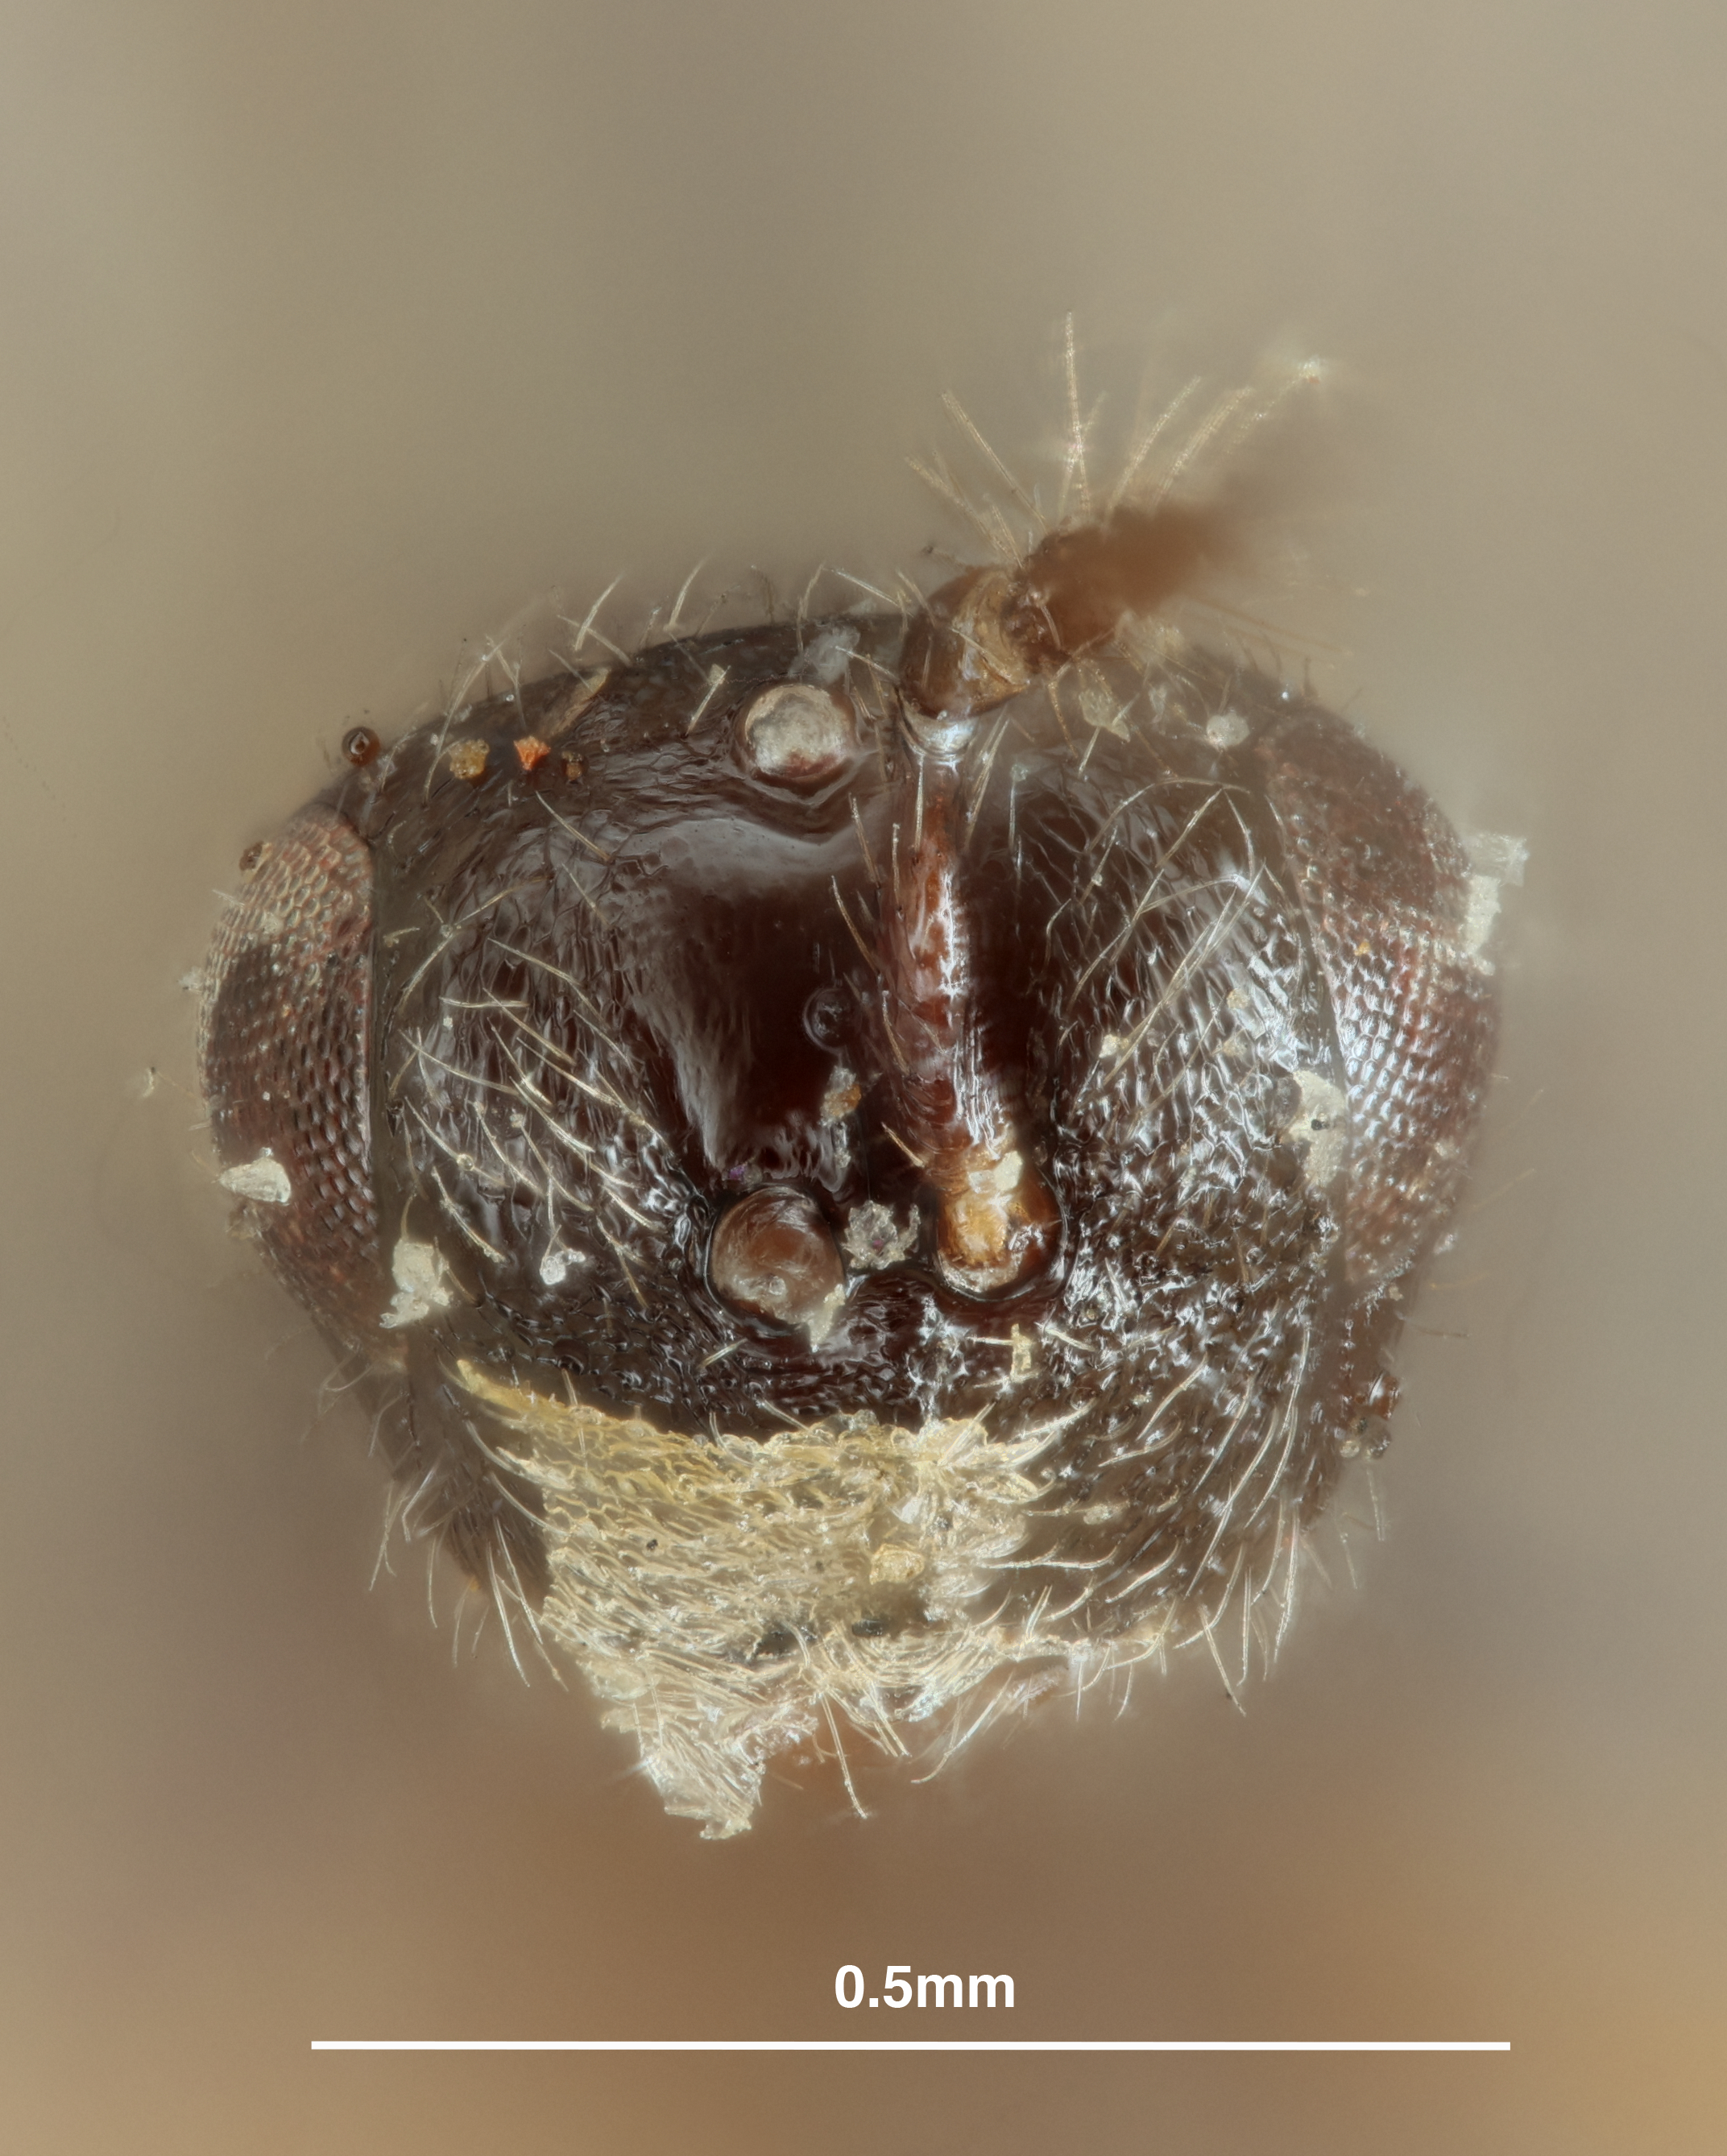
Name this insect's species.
Harmolita elymophila
